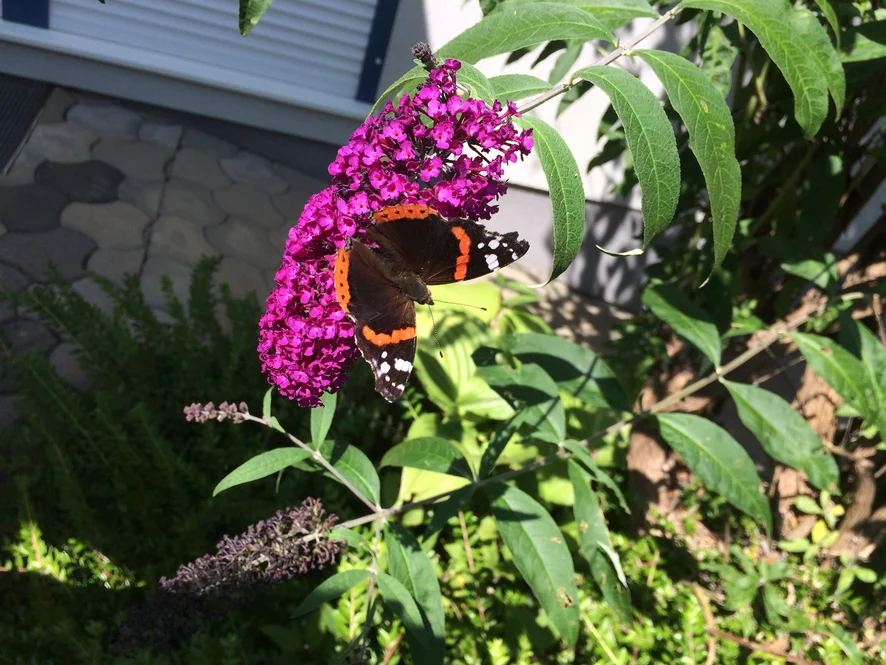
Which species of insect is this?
Vanessa atalanta
